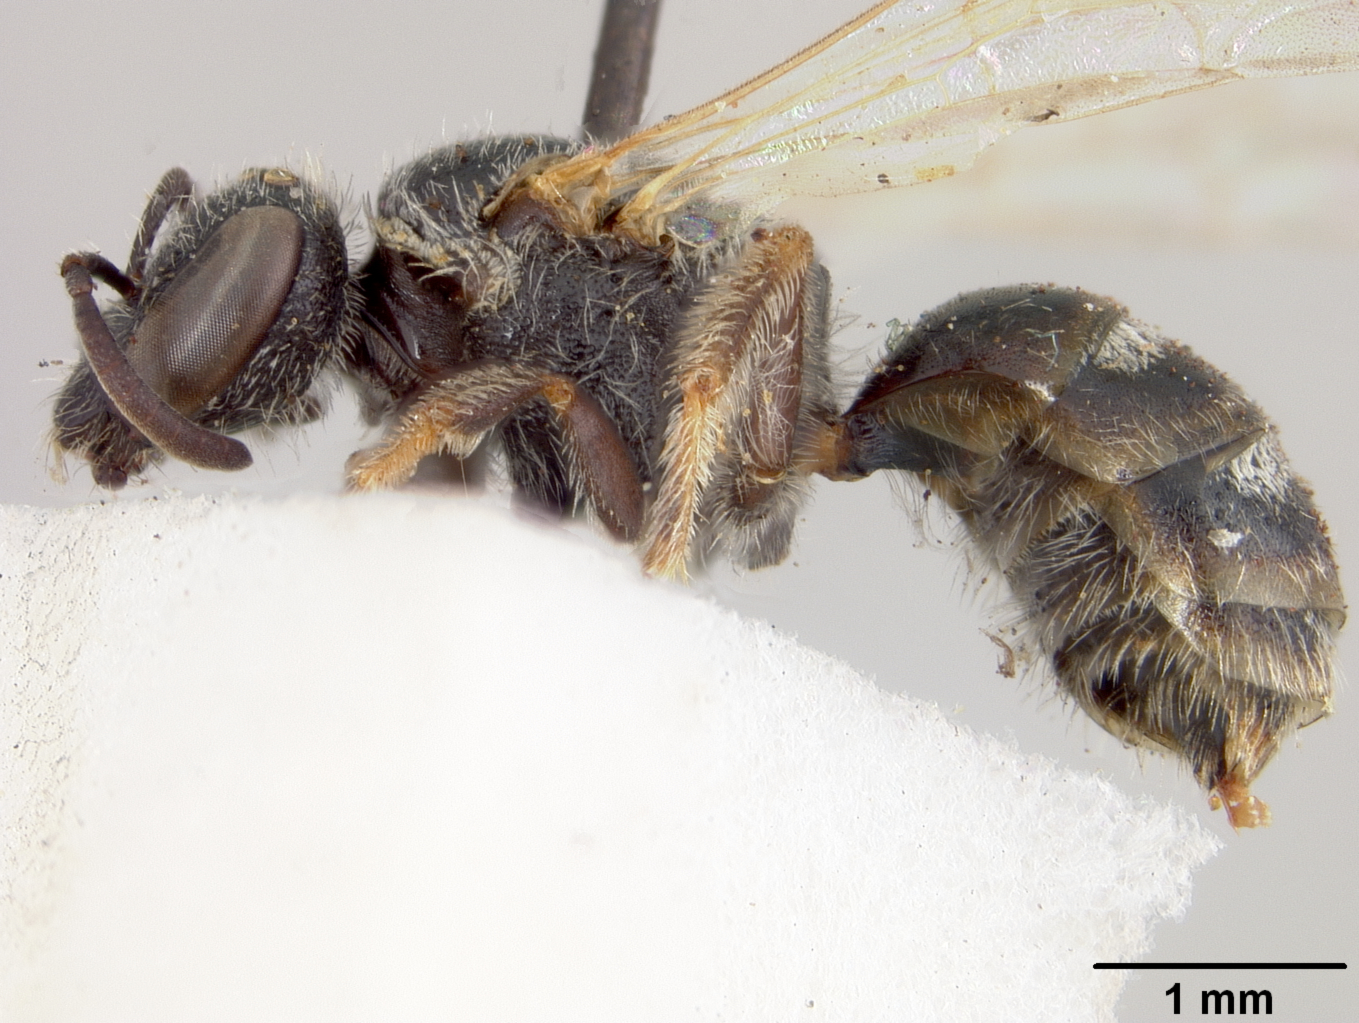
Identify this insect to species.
Halictus persicus
